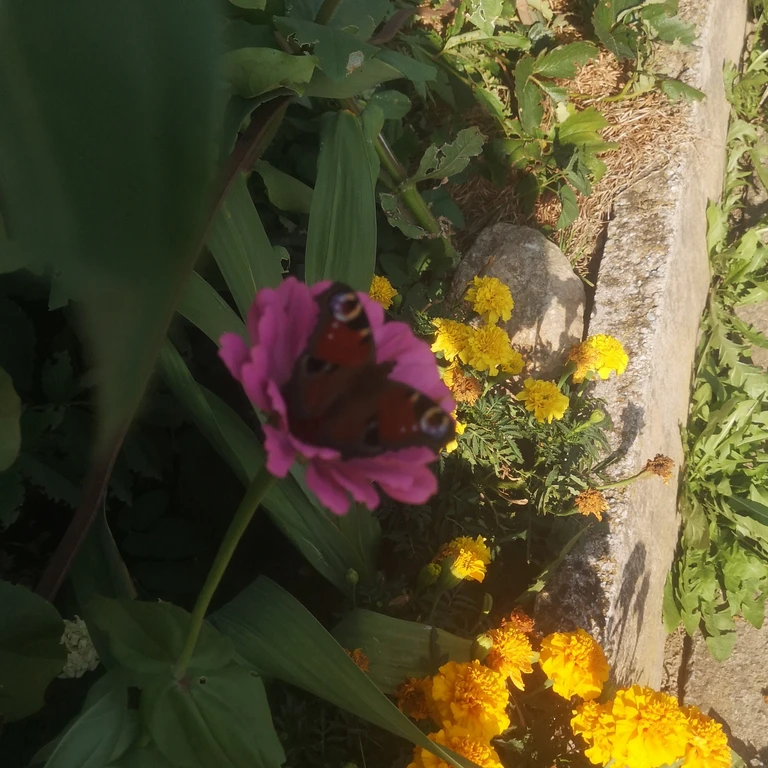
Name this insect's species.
Aglais io
